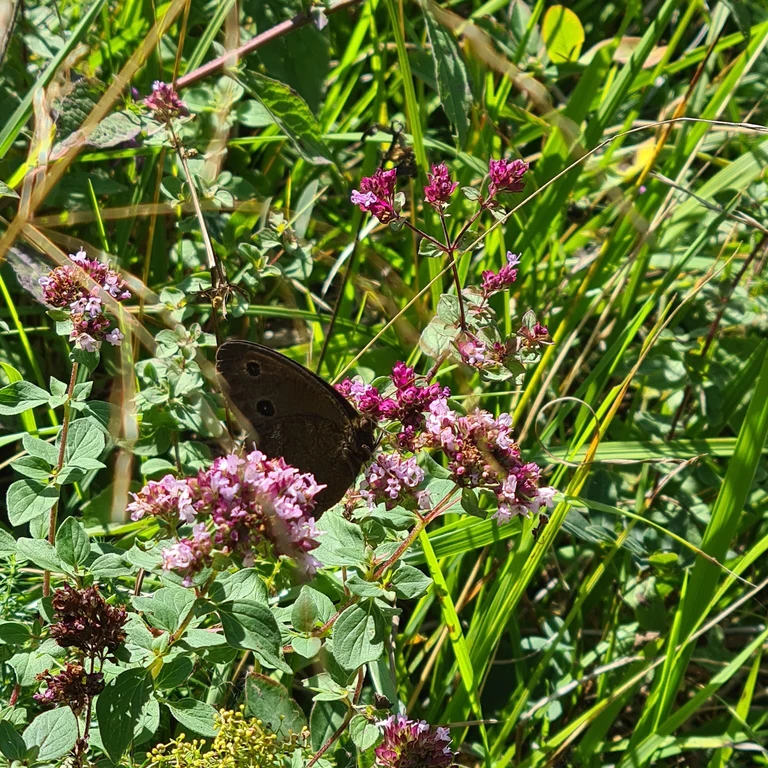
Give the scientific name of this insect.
Minois dryas
